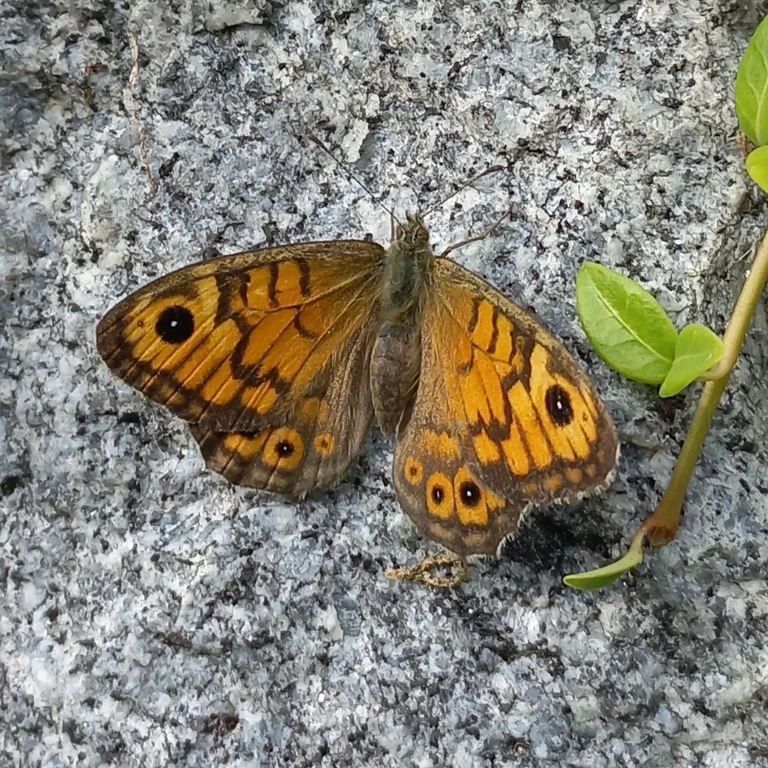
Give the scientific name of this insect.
Lasiommata megera (also Pararge megera)
